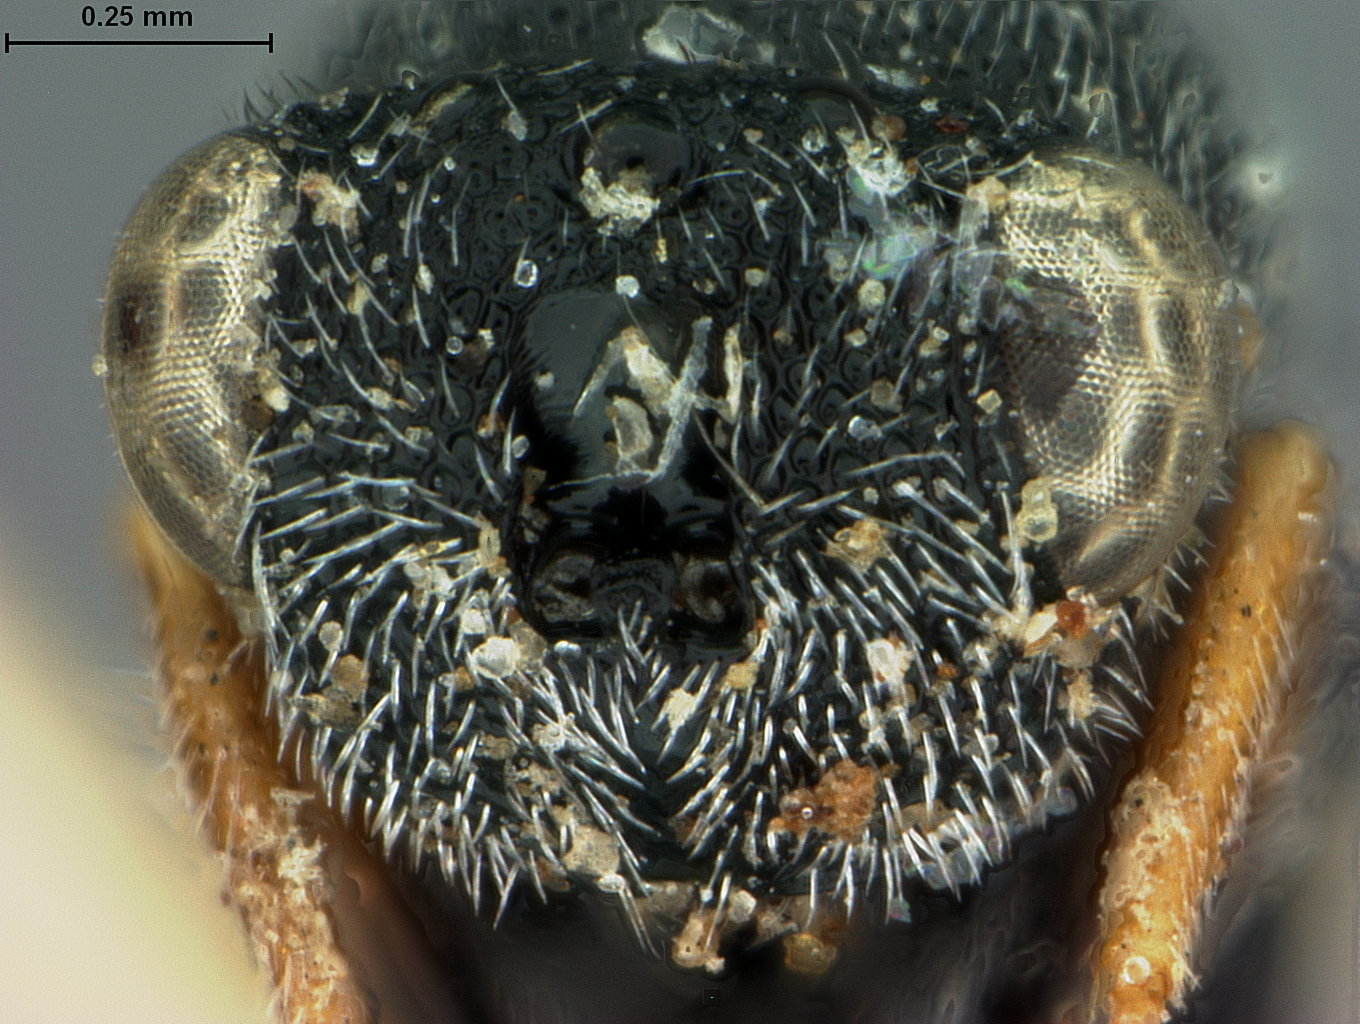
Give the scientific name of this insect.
Bruchophagus herrerae
